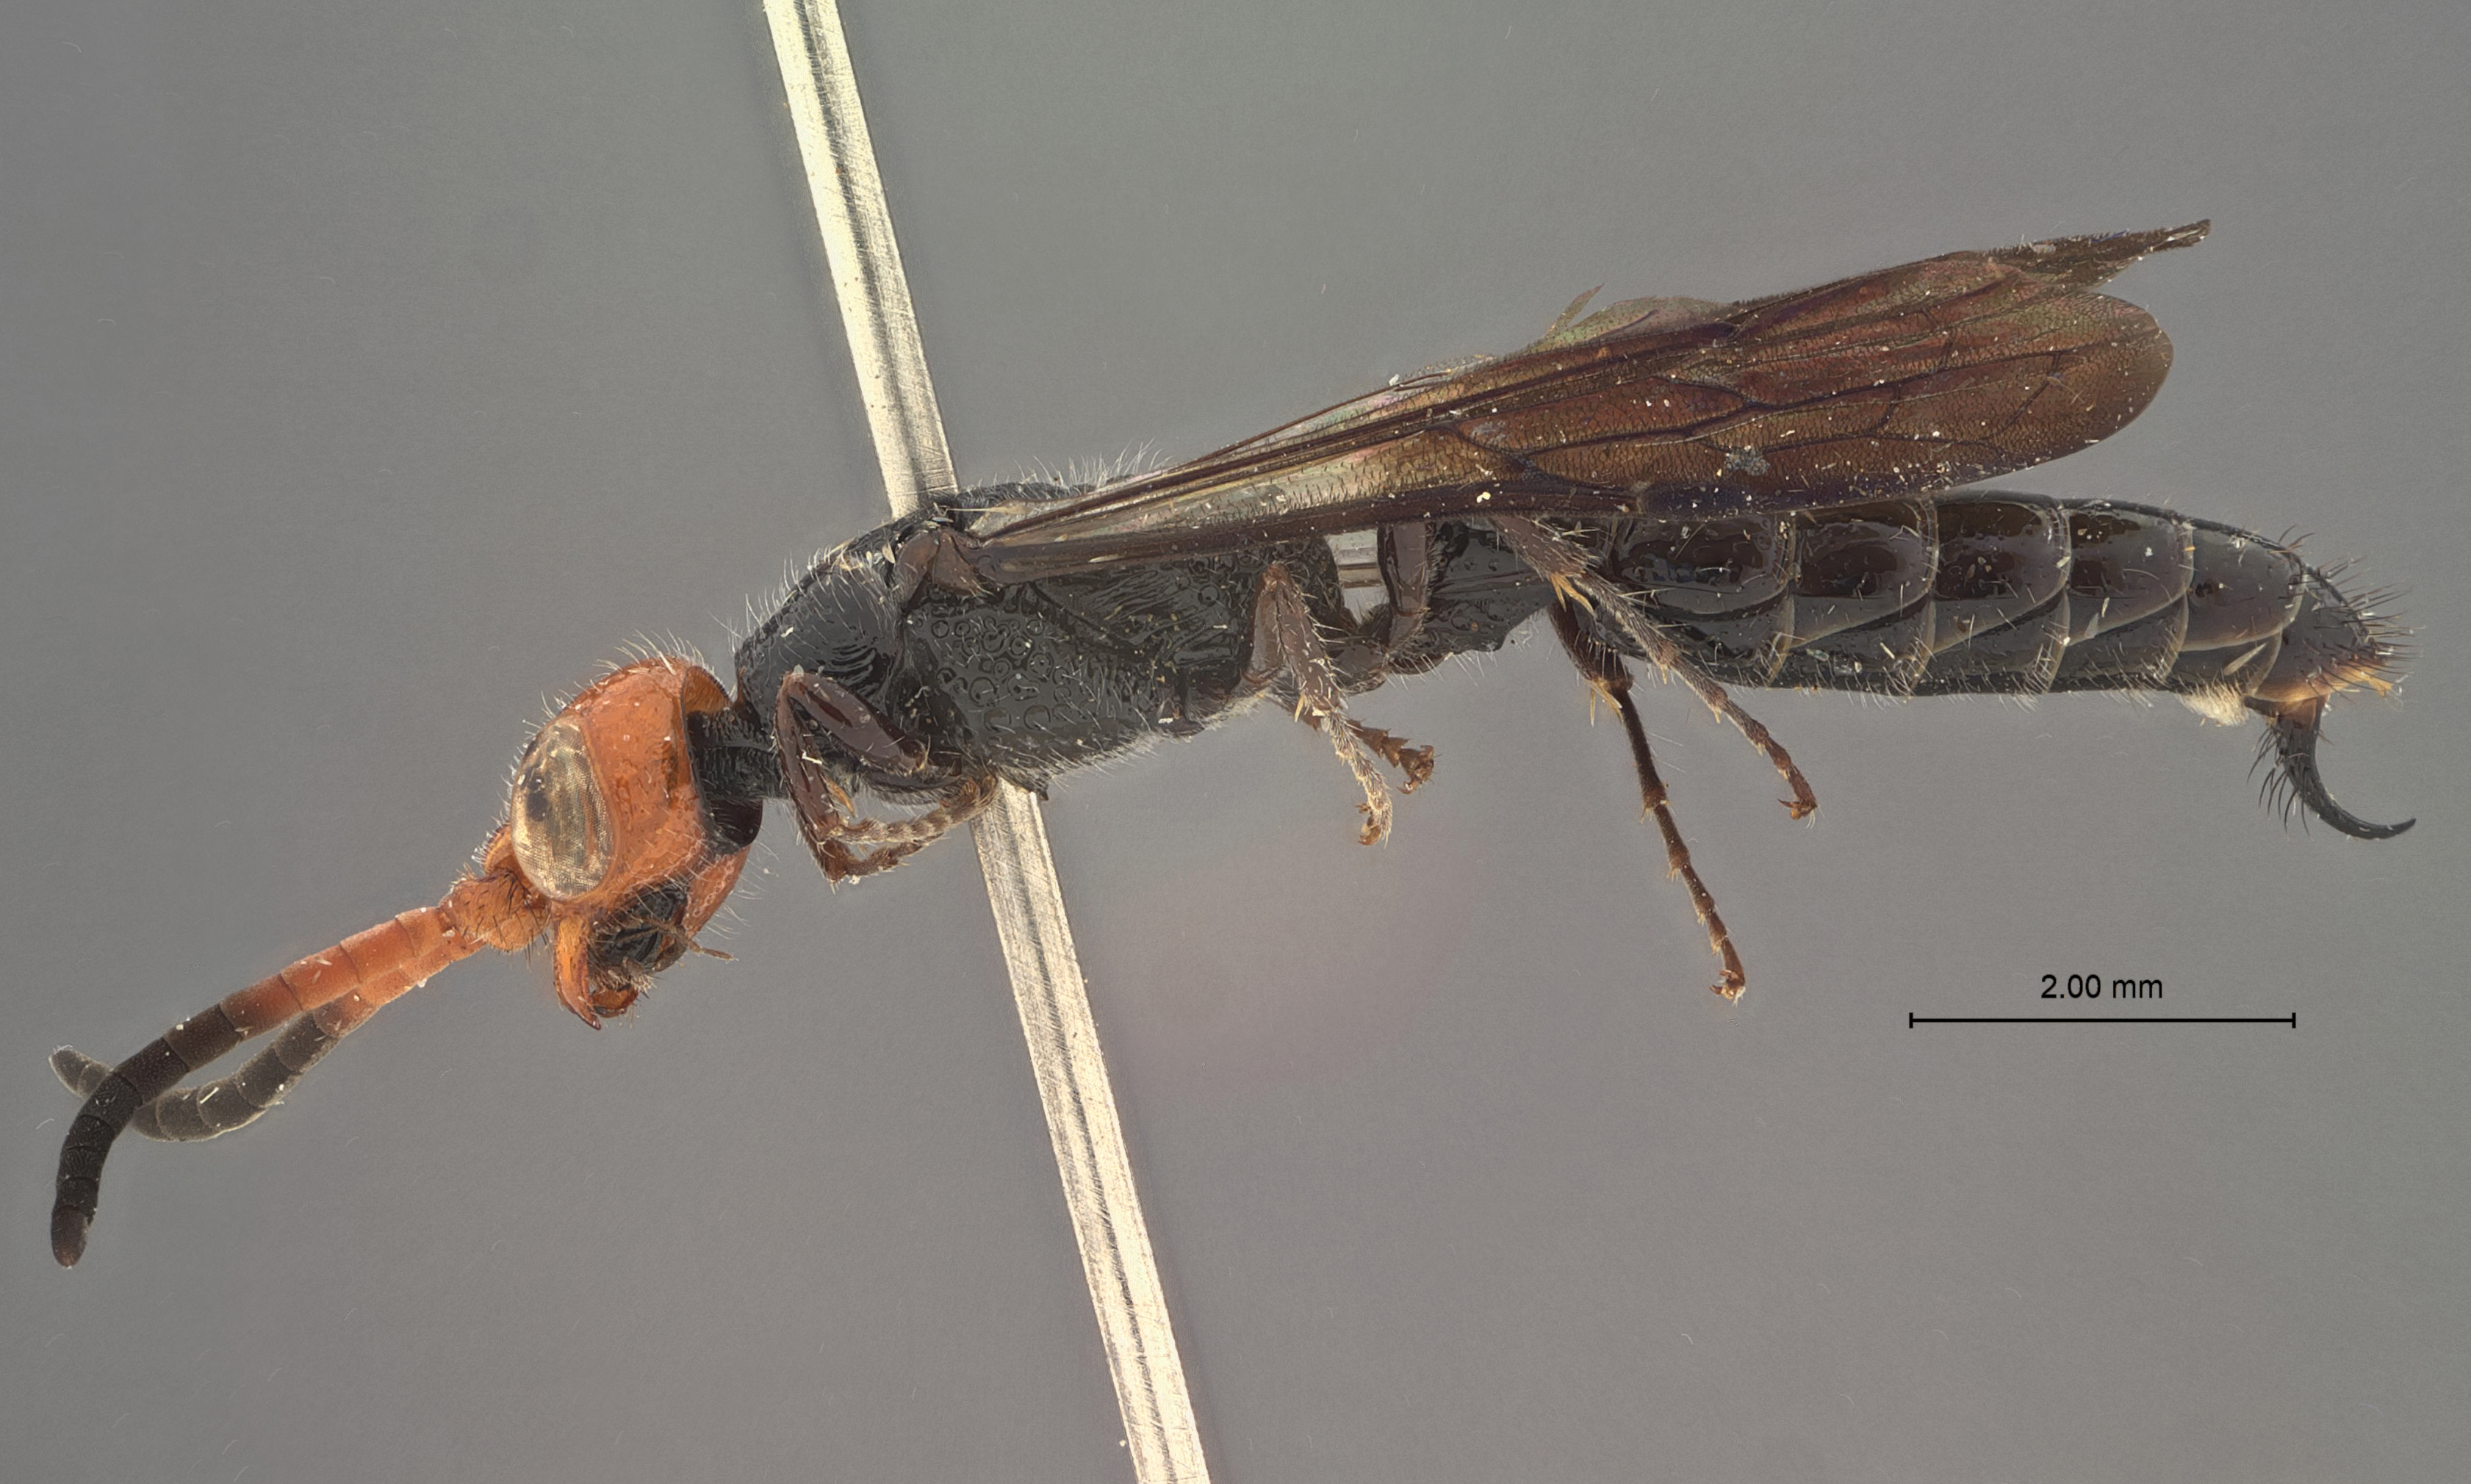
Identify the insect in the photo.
Hylomesa anomala
